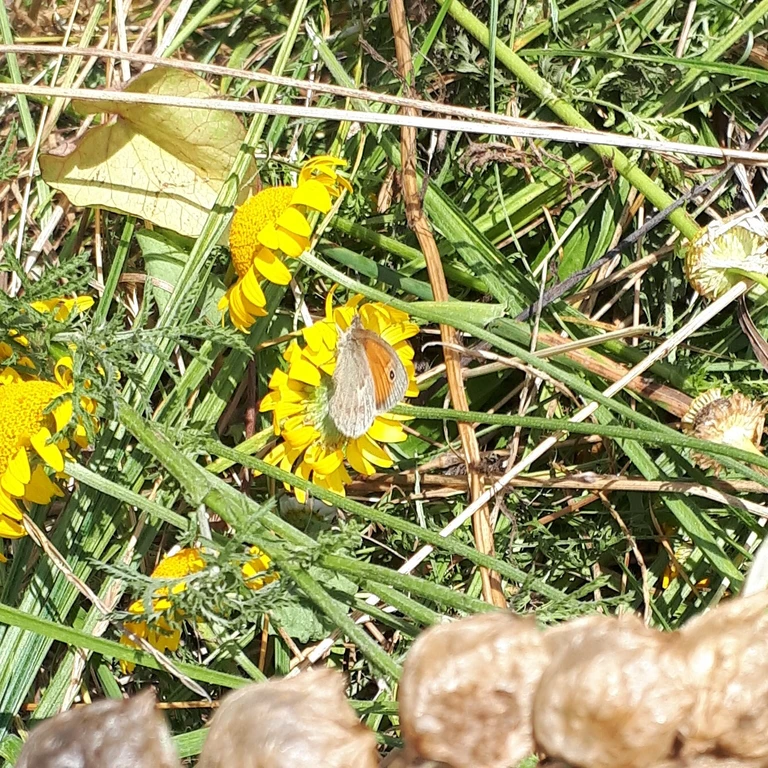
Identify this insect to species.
Coenonympha pamphilus
